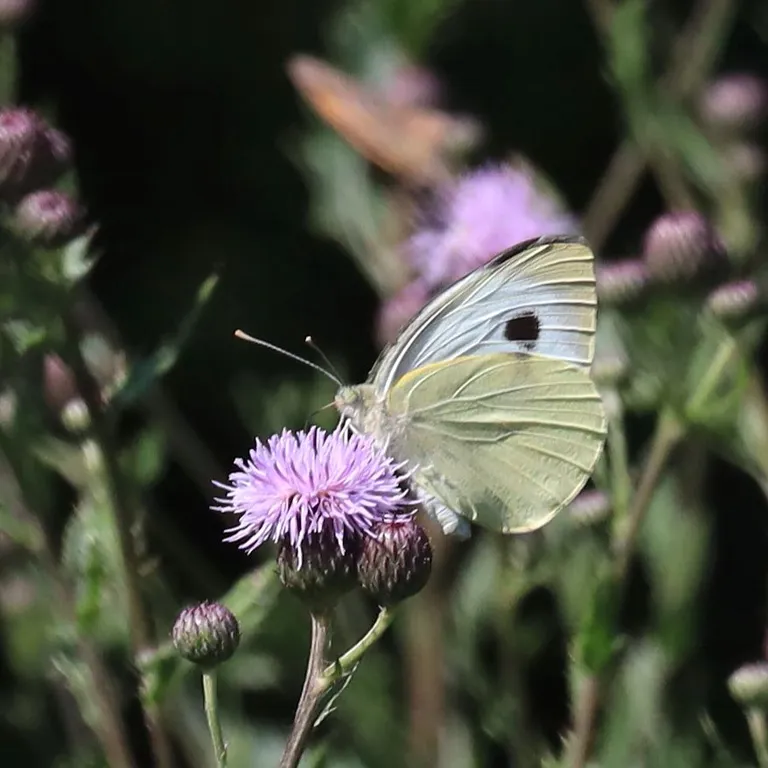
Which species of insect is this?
Pieris brassicae
